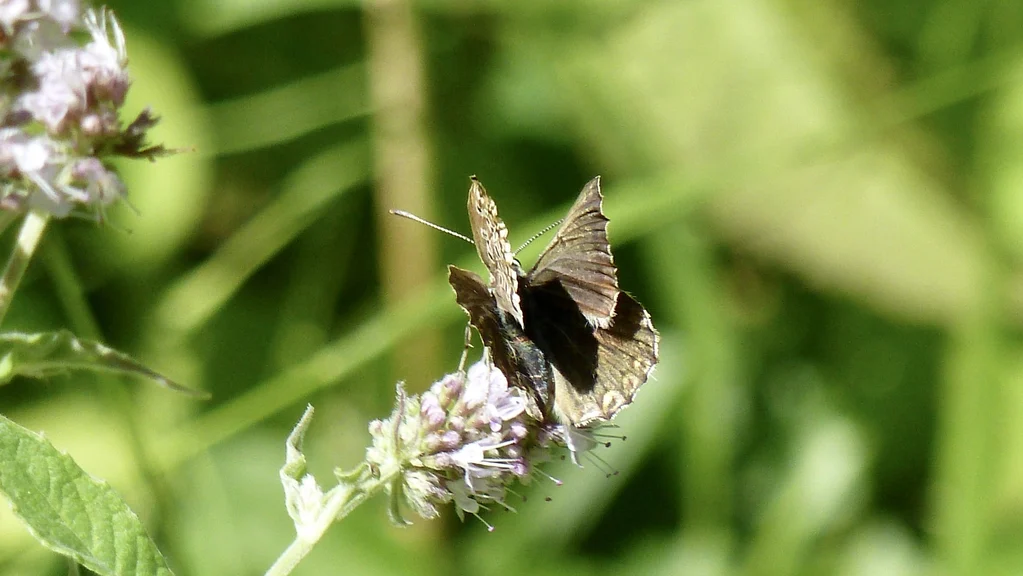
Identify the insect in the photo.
Polyommatus daphnis
